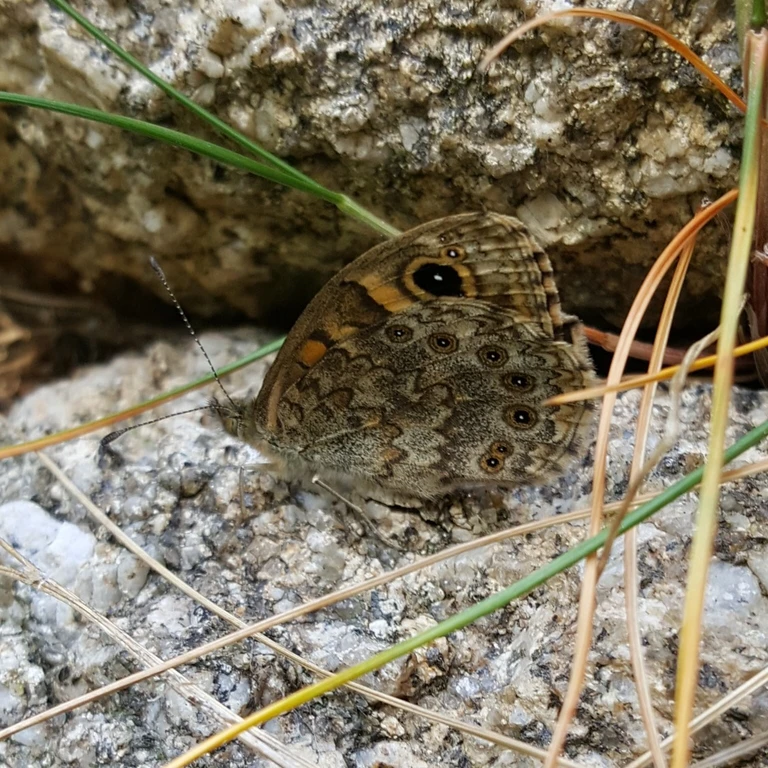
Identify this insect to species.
Lasiommata megera (also Pararge megera)
